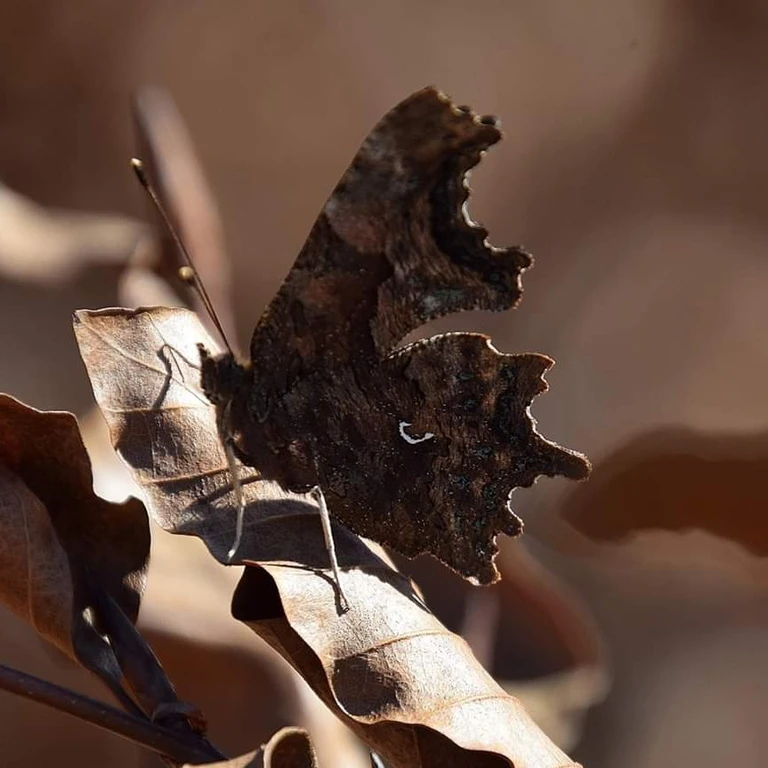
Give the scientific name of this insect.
Polygonia c-album
